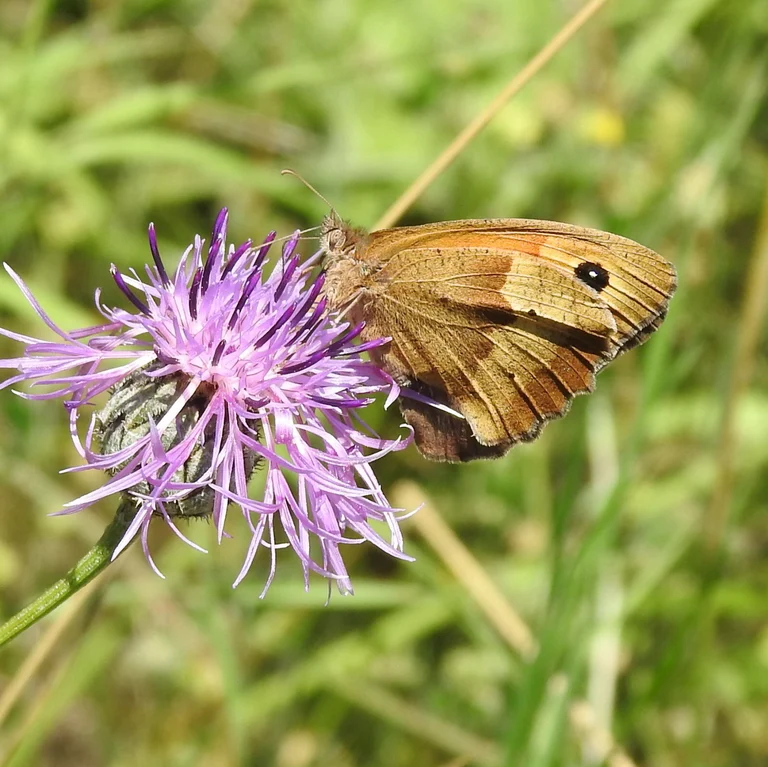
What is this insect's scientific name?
Maniola jurtina
